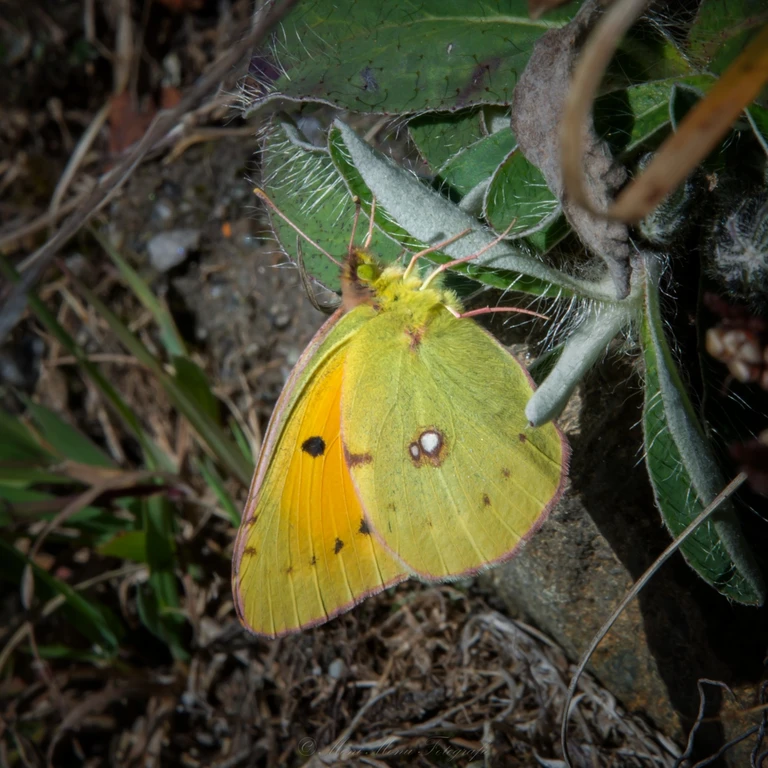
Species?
Colias croceus
